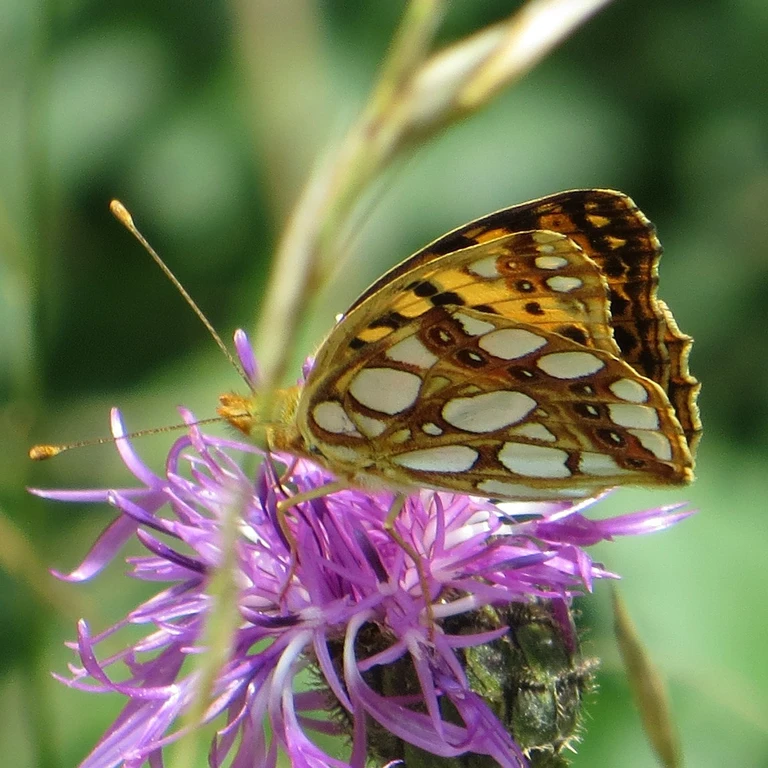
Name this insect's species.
Issoria lathonia
